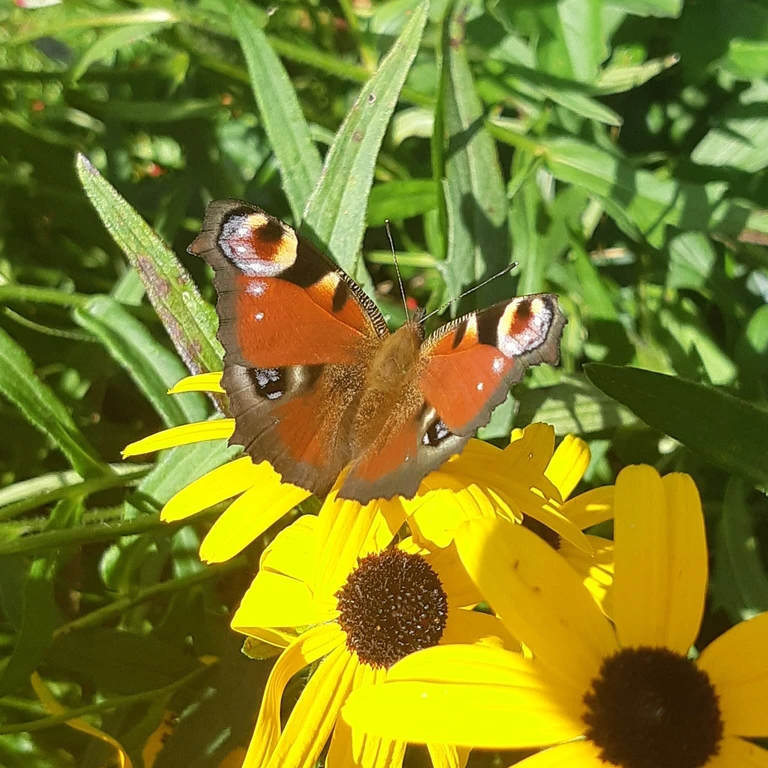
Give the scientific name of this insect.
Aglais io
